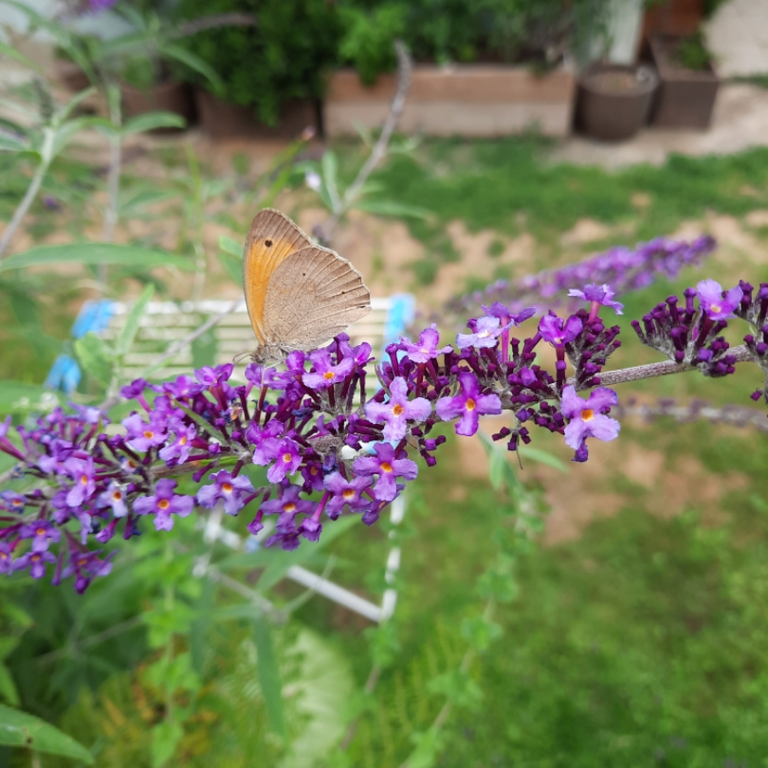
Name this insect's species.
Maniola jurtina
